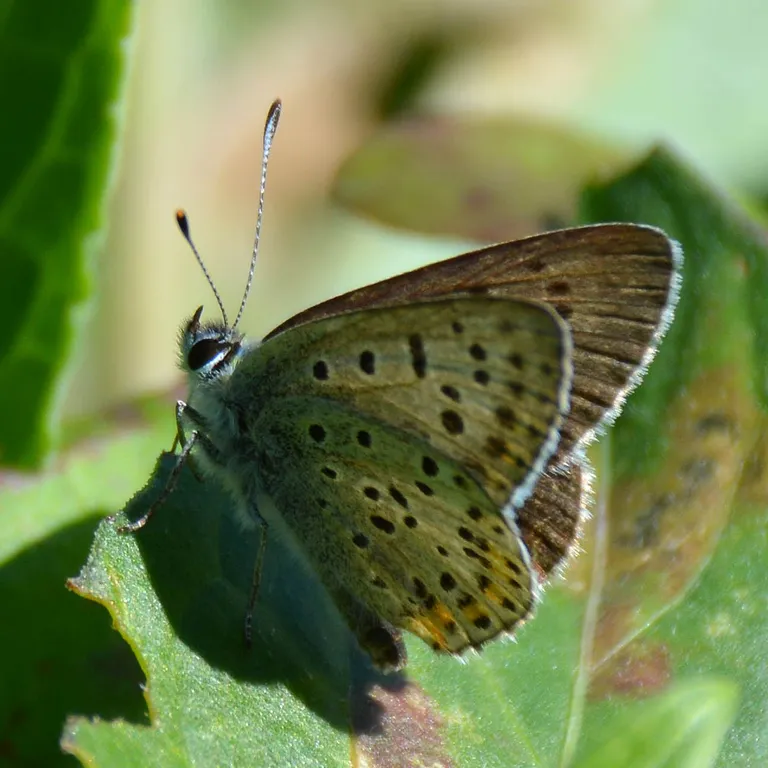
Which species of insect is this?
Lycaena tityrus (also Loweia tityrus)
